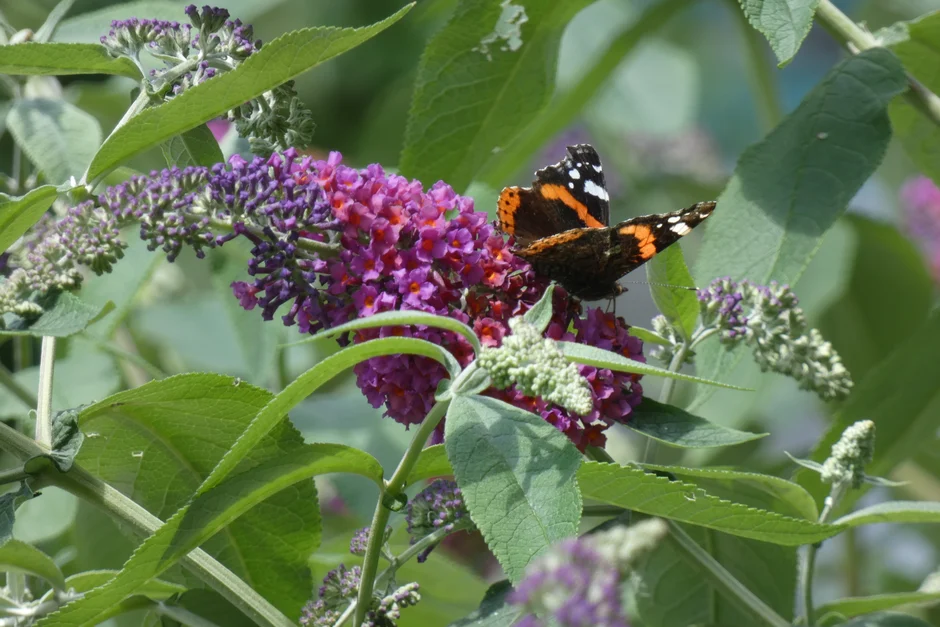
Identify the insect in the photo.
Vanessa atalanta
